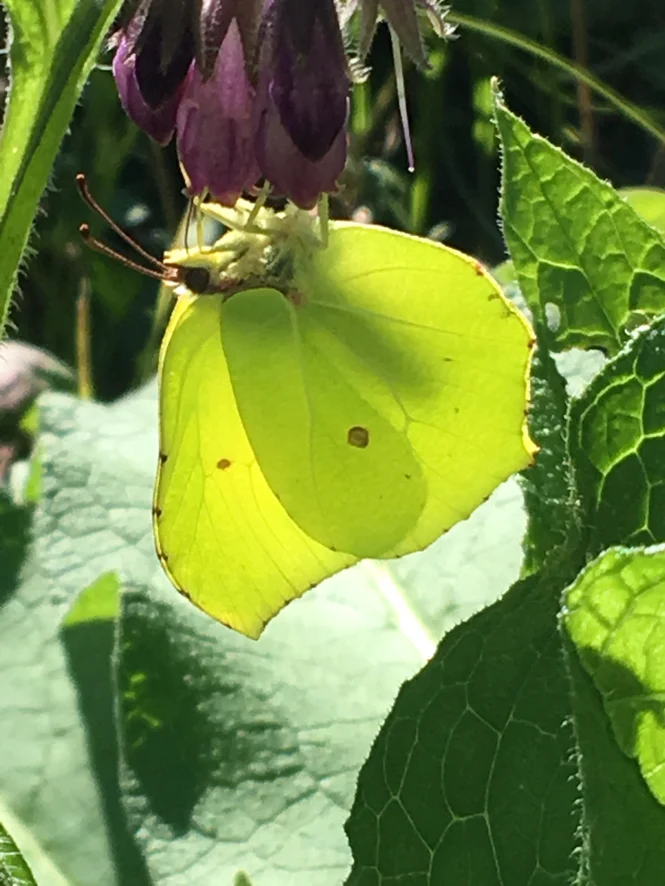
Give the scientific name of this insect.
Gonepteryx rhamni
